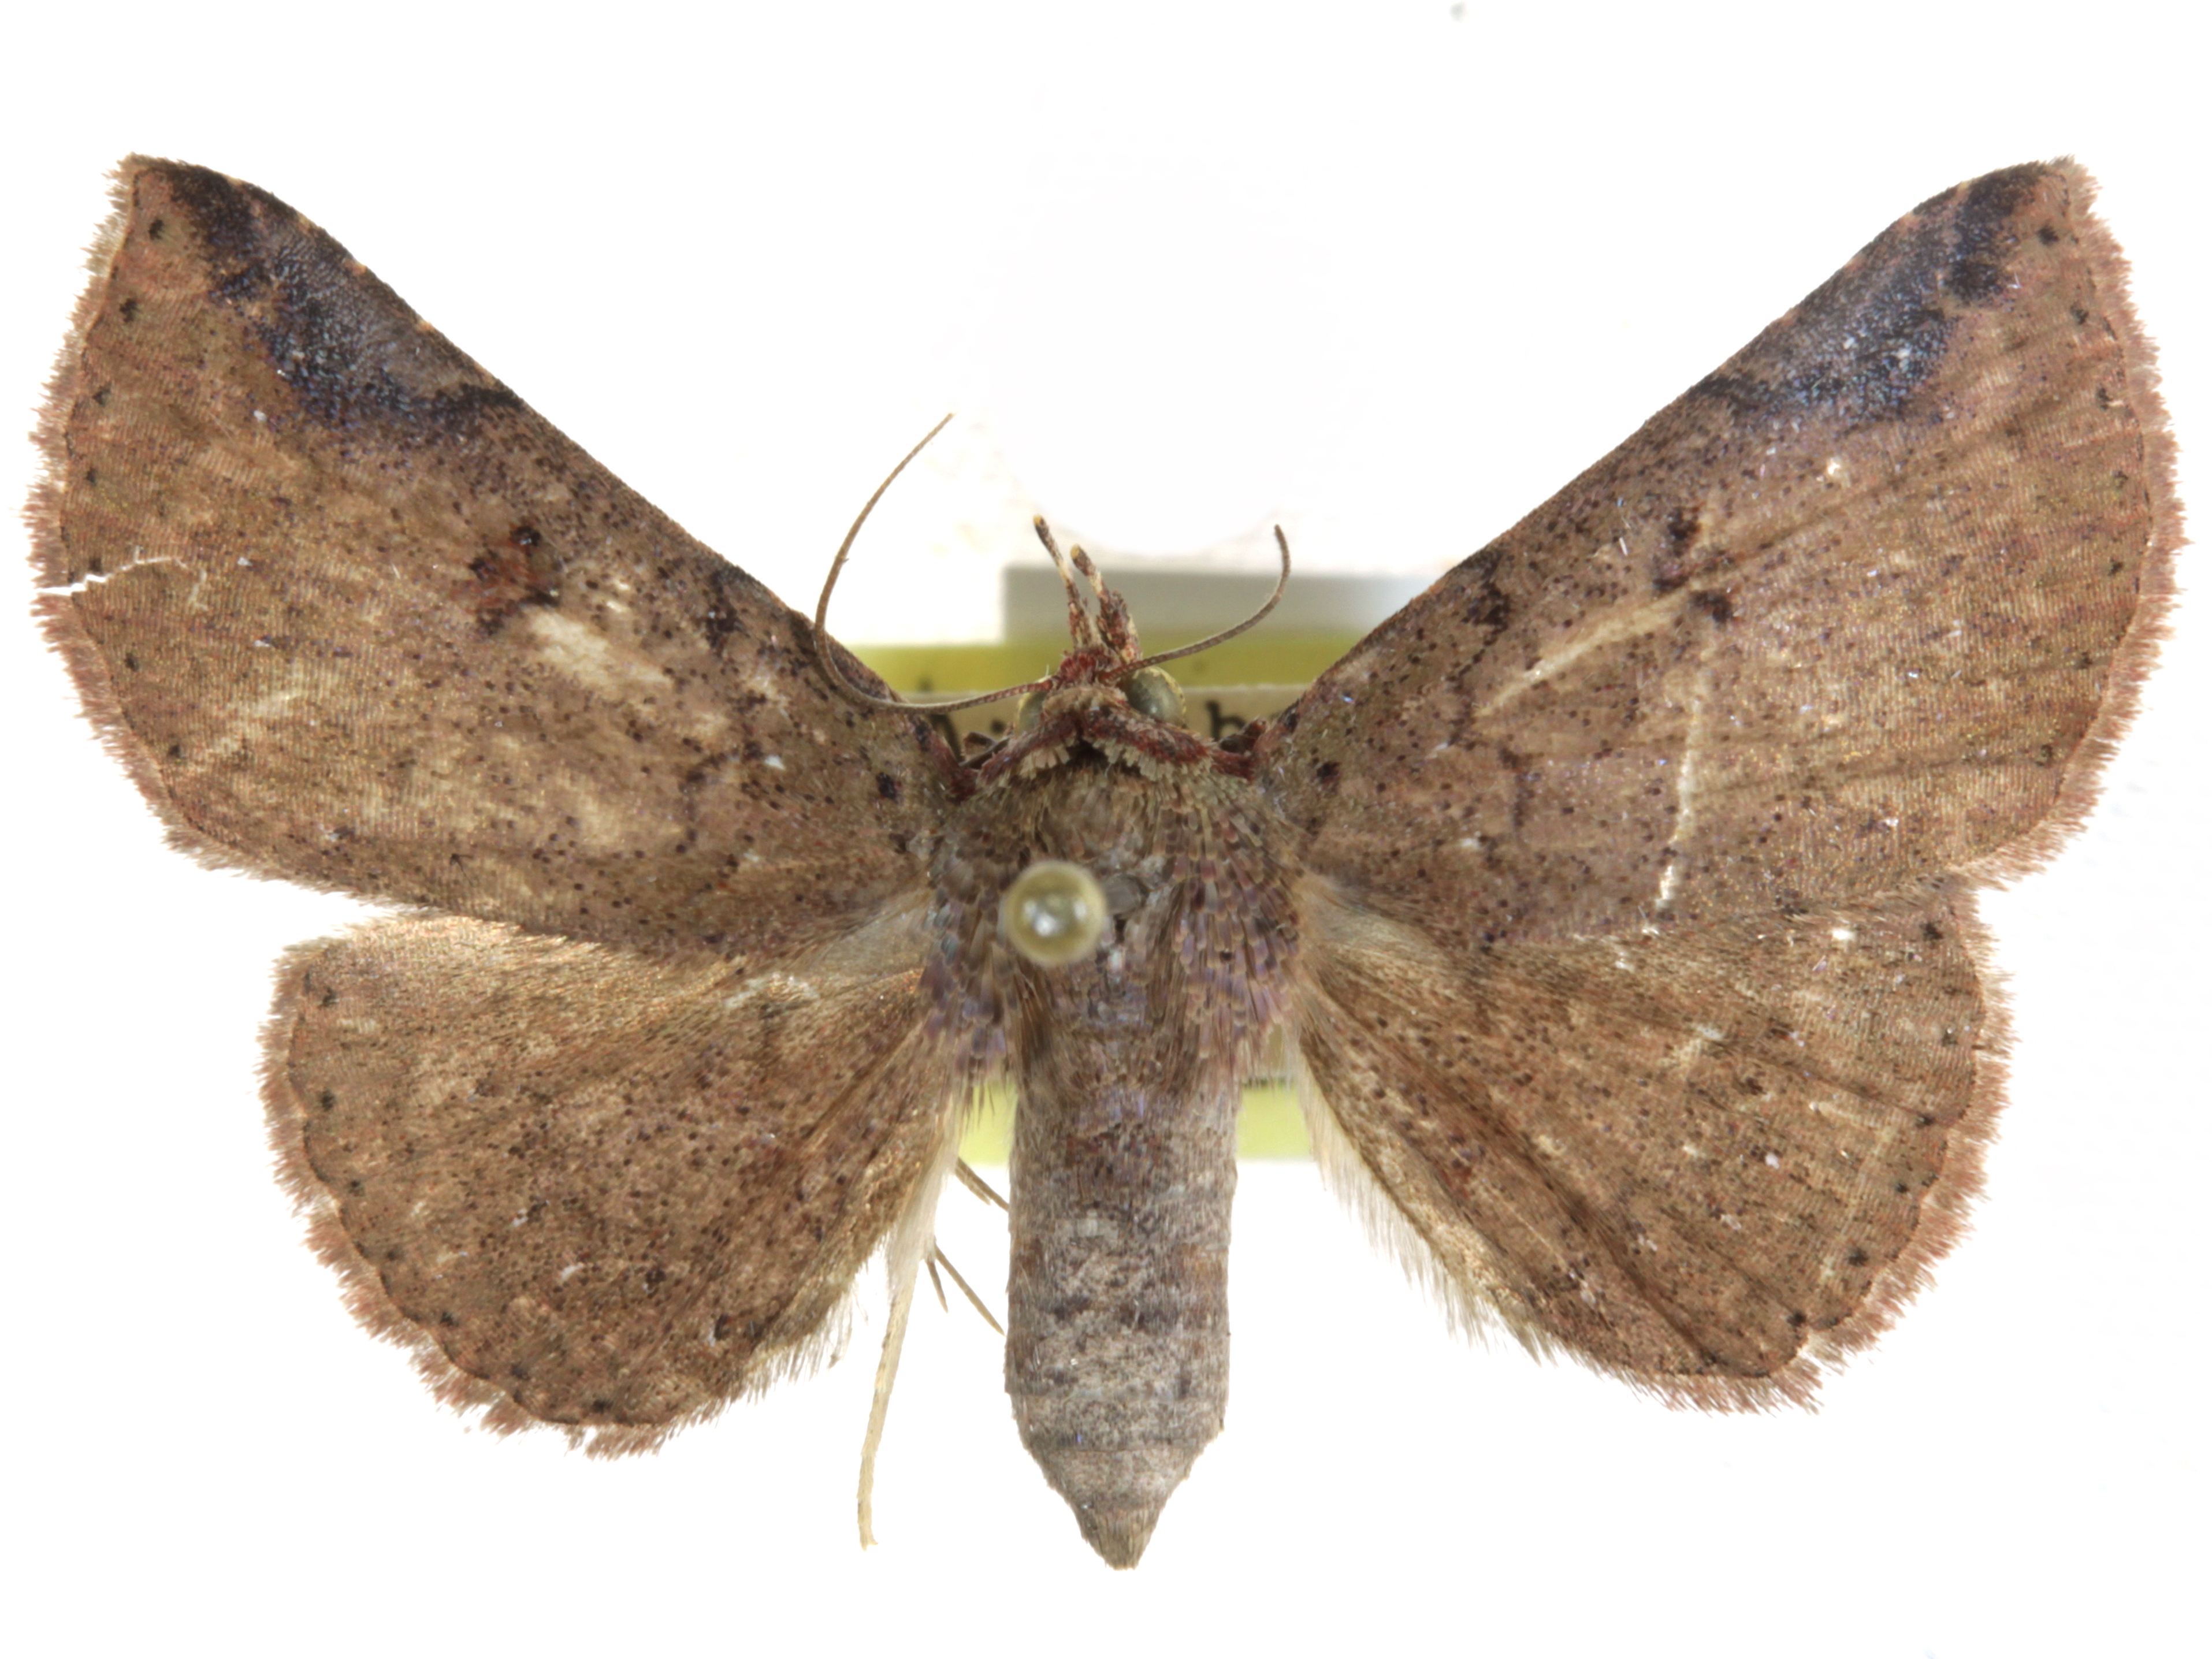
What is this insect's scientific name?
Saroba ochreisparsa
